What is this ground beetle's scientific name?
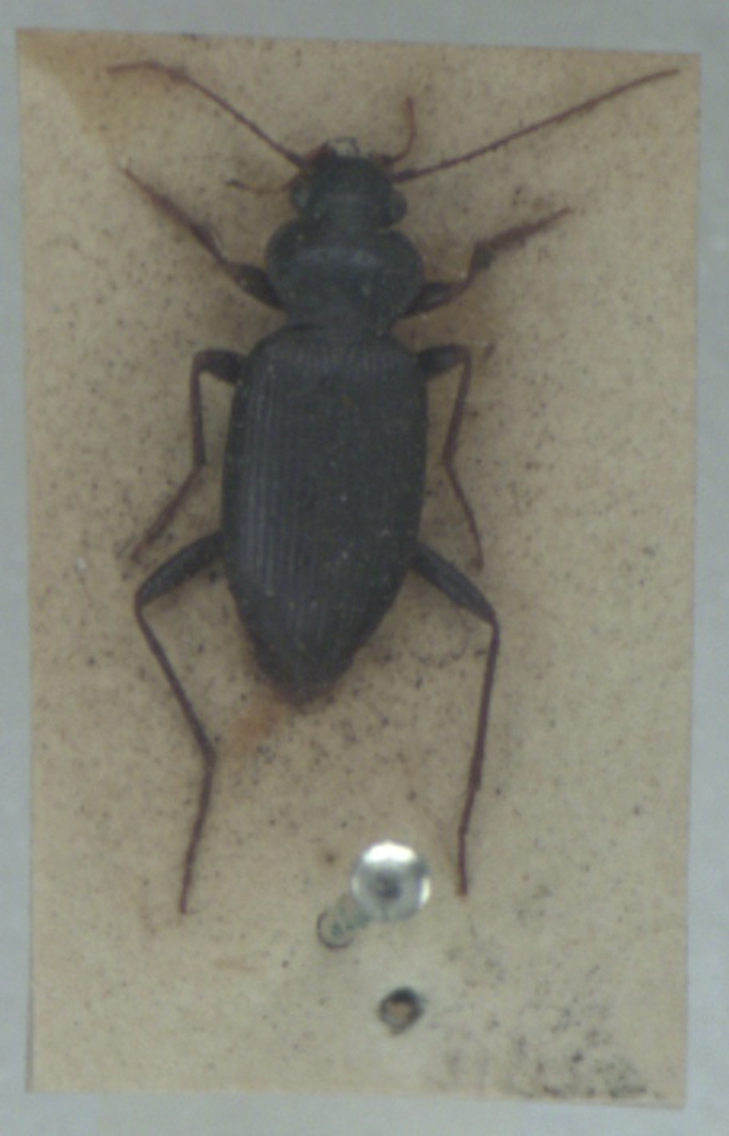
Leistus spinibarbis
